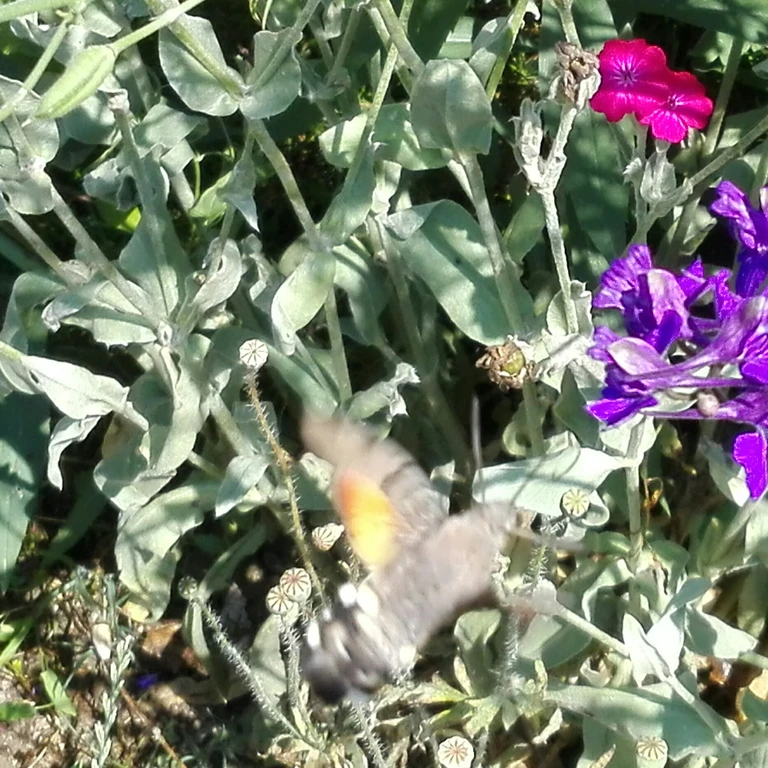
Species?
Macroglossum stellatarum
